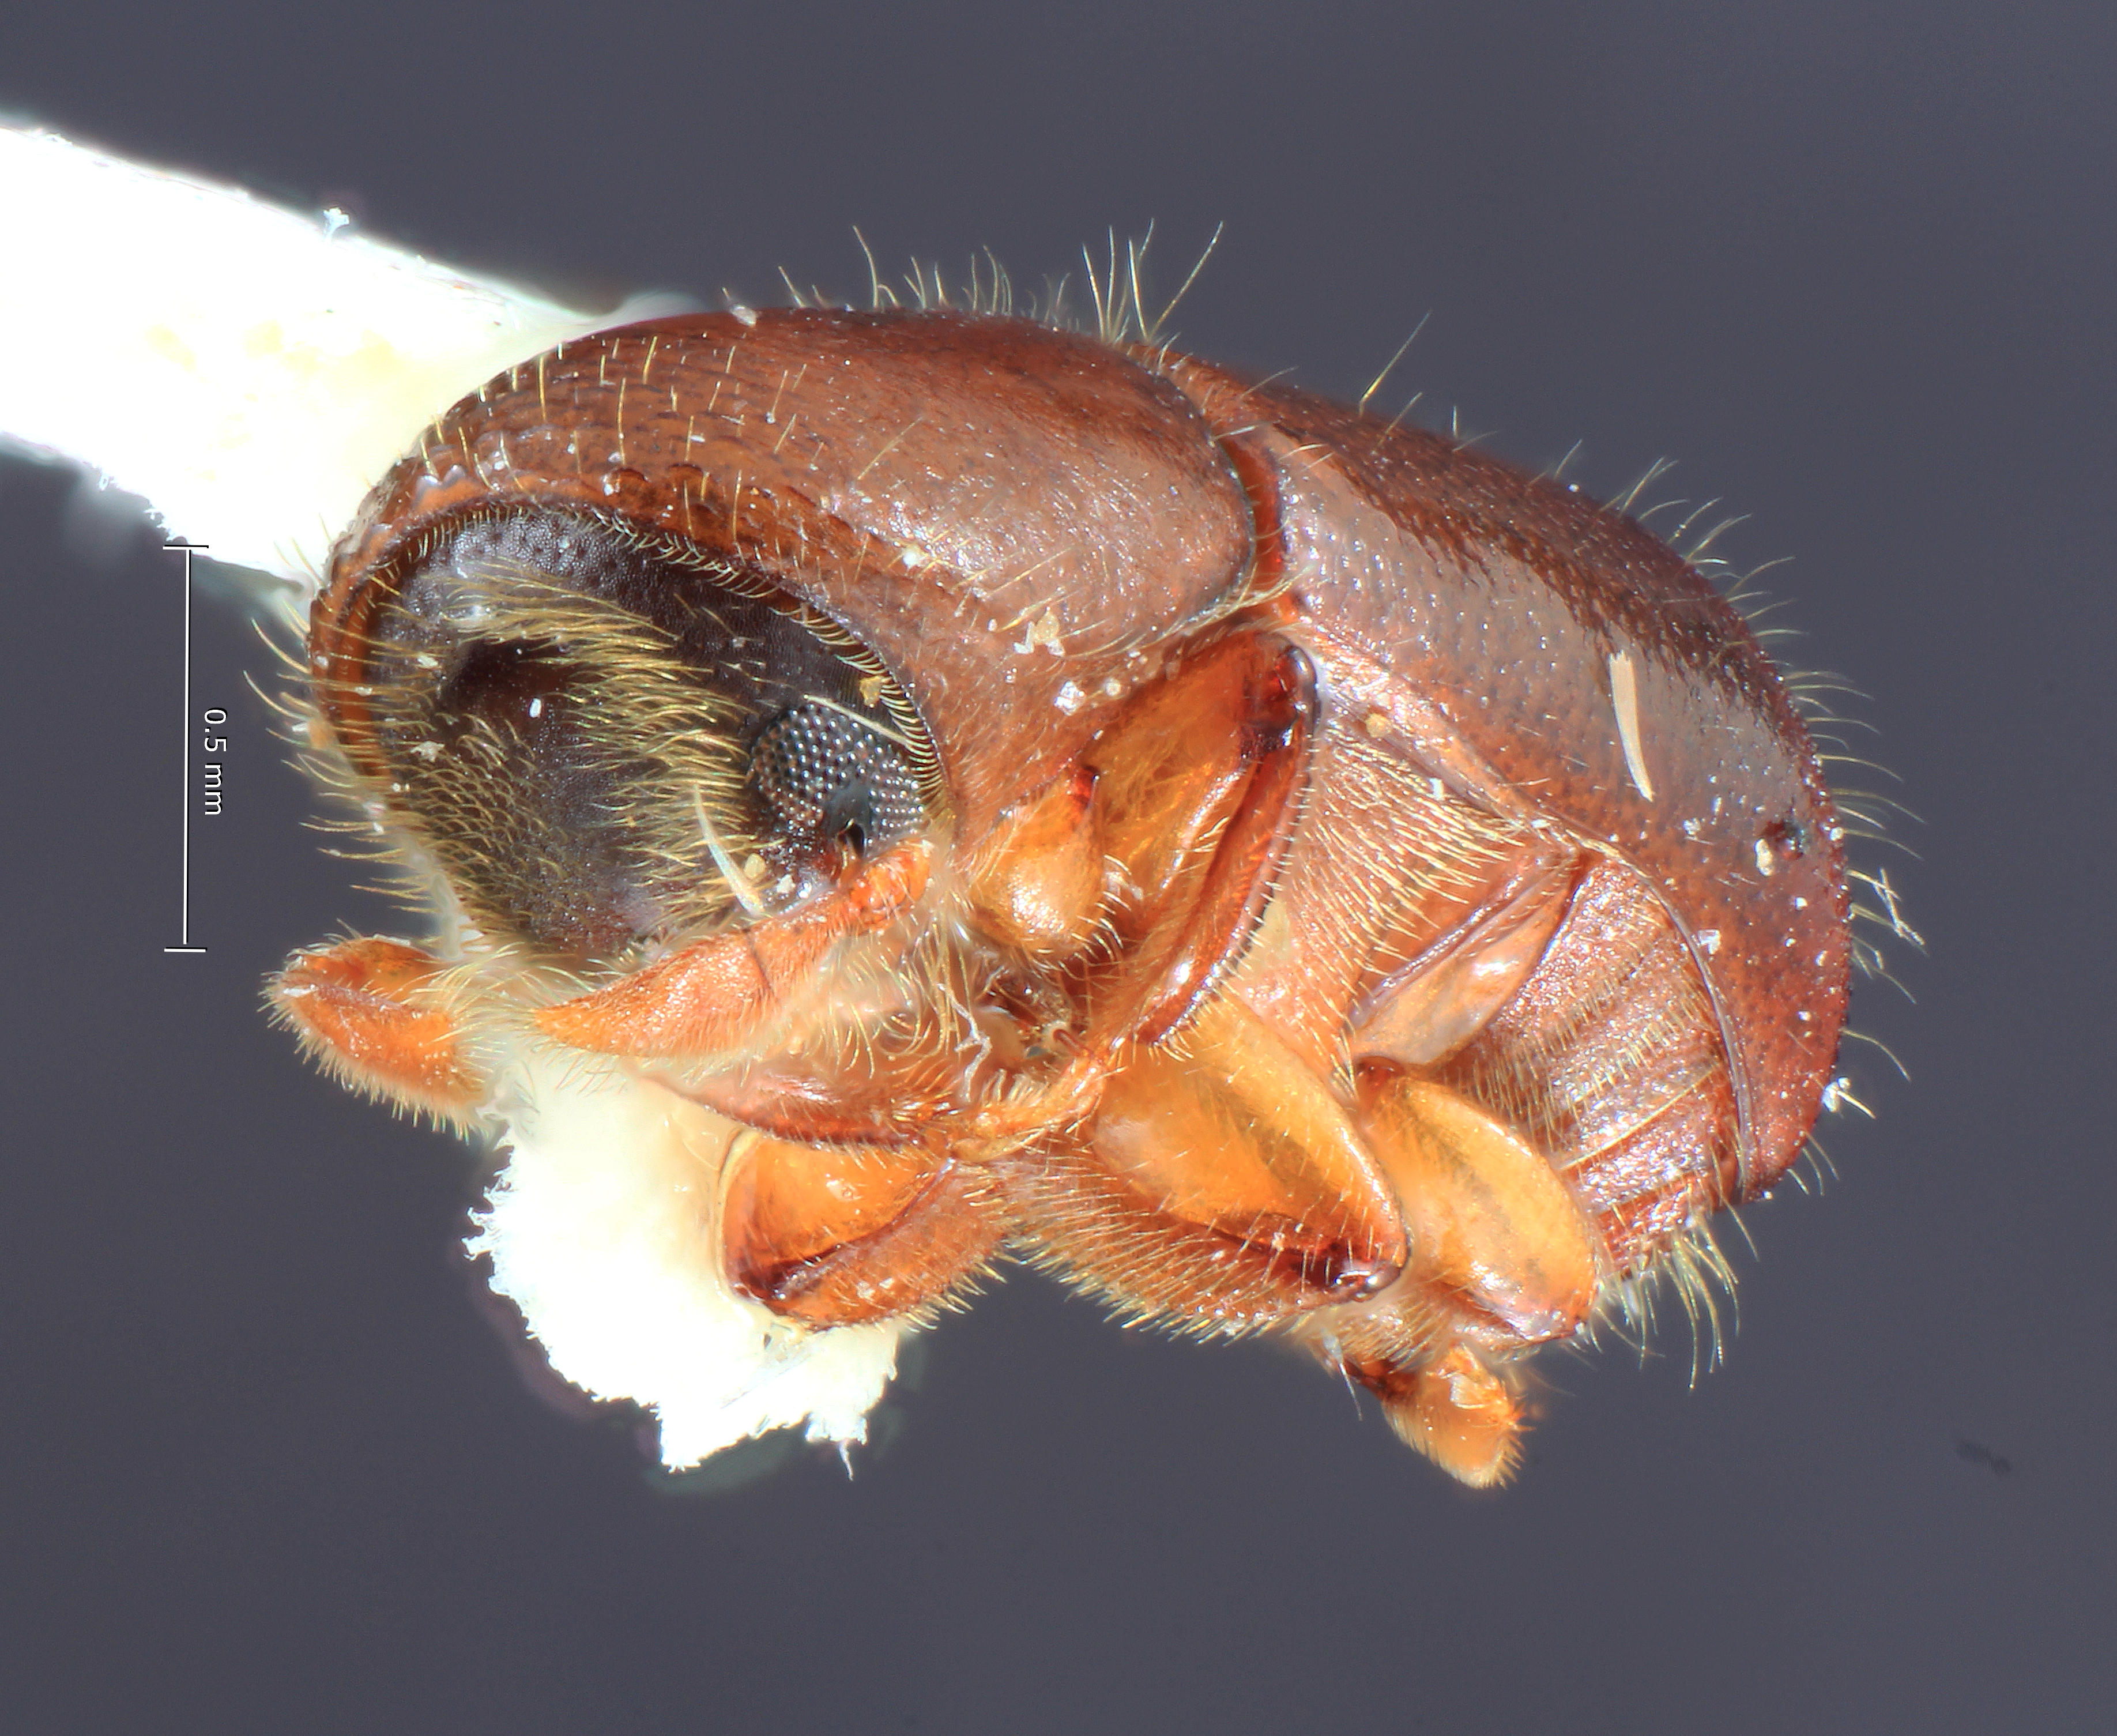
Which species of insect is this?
Brachyspartus moritzi
